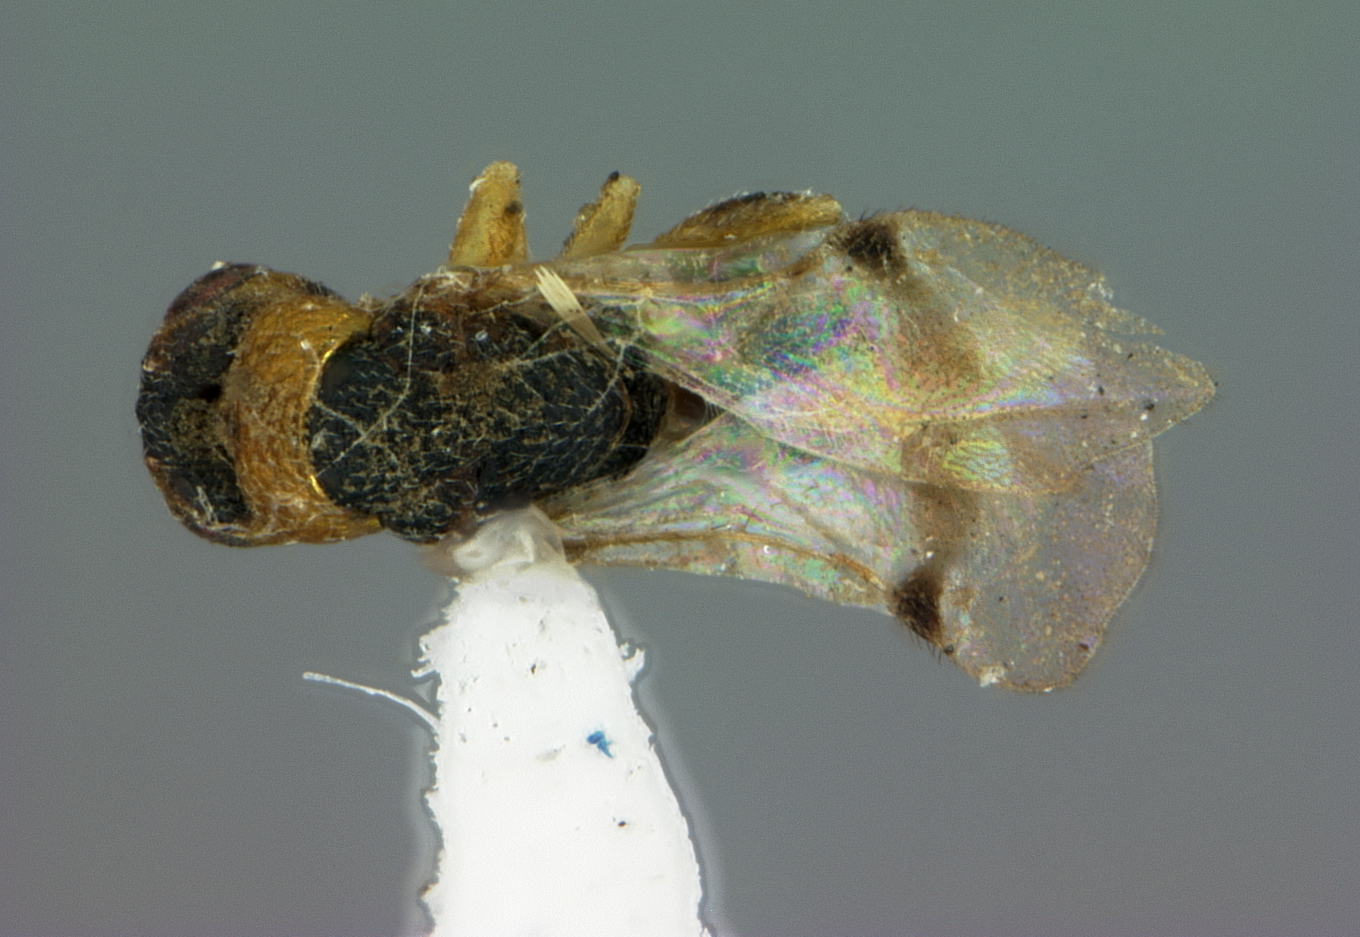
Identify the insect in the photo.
Decatoma atamiensis
